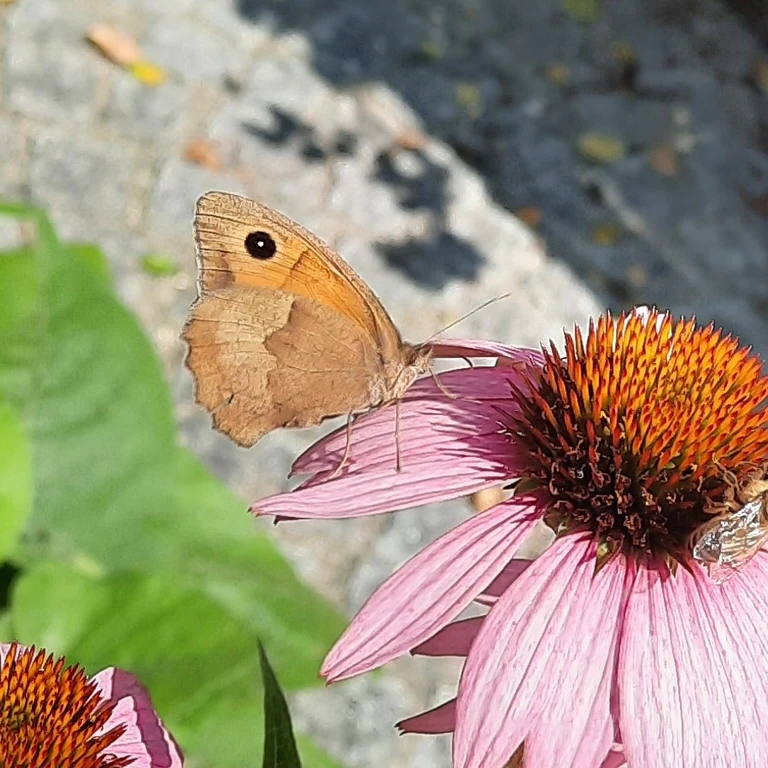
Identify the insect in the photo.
Maniola jurtina
